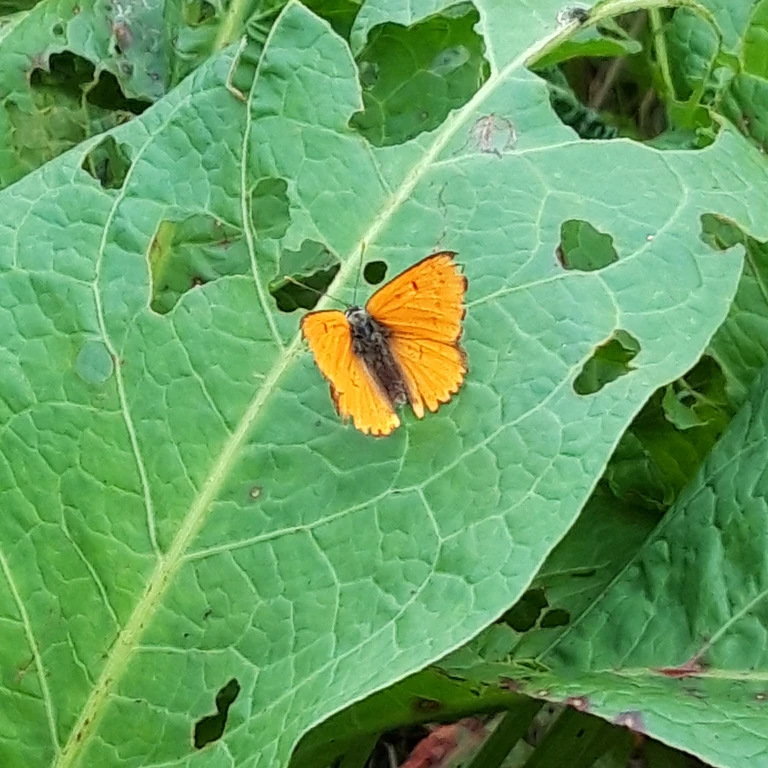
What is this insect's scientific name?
Lycaena dispar
